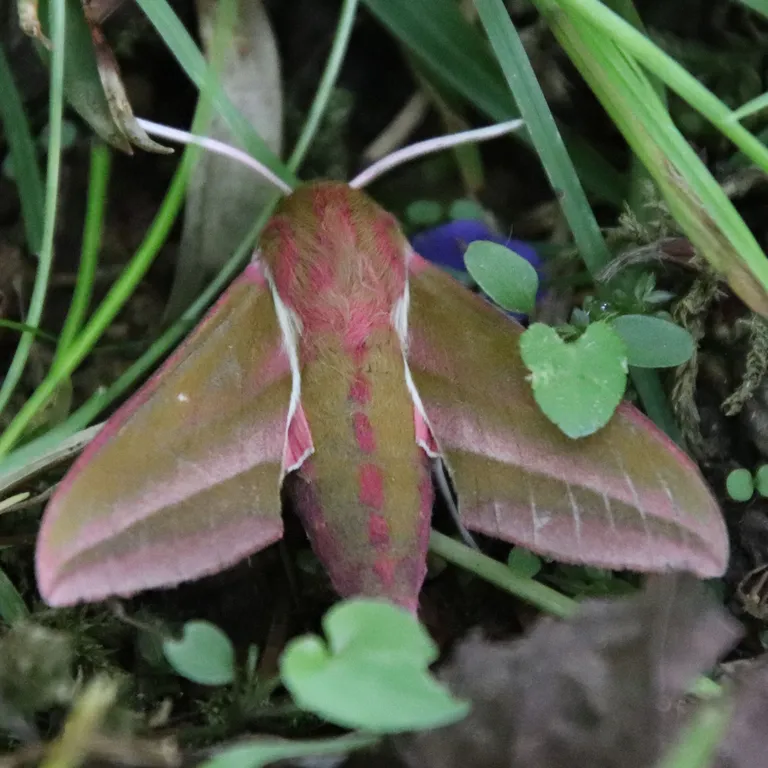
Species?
Deilephila elpenor
